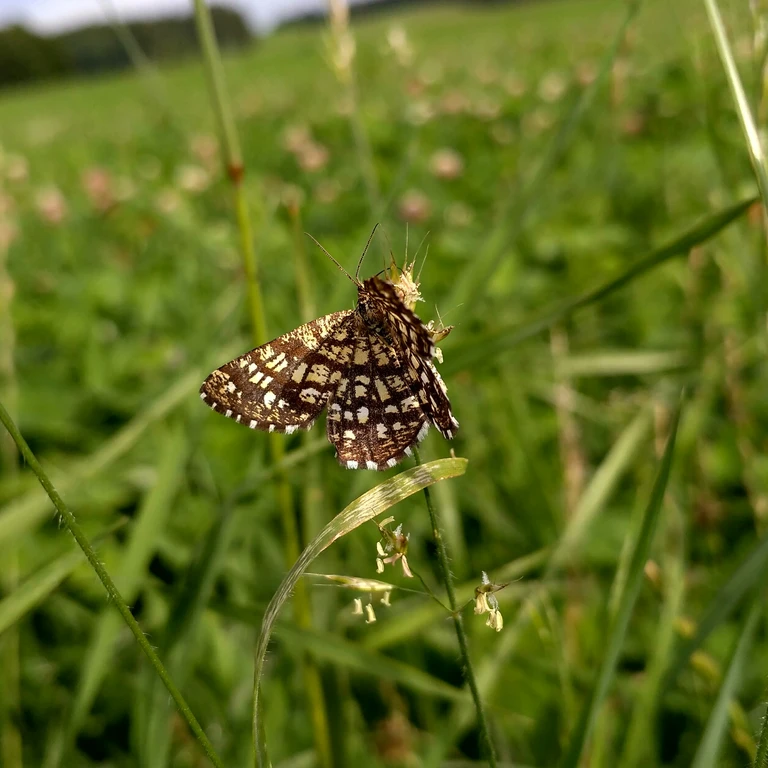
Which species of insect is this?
Chiasmia clathrata
